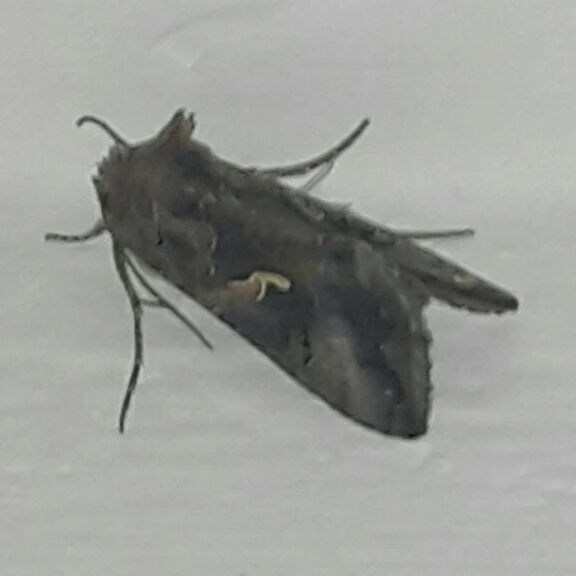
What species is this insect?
Autographa gamma
